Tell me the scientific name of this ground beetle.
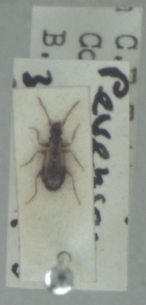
Philorhizus notatus
